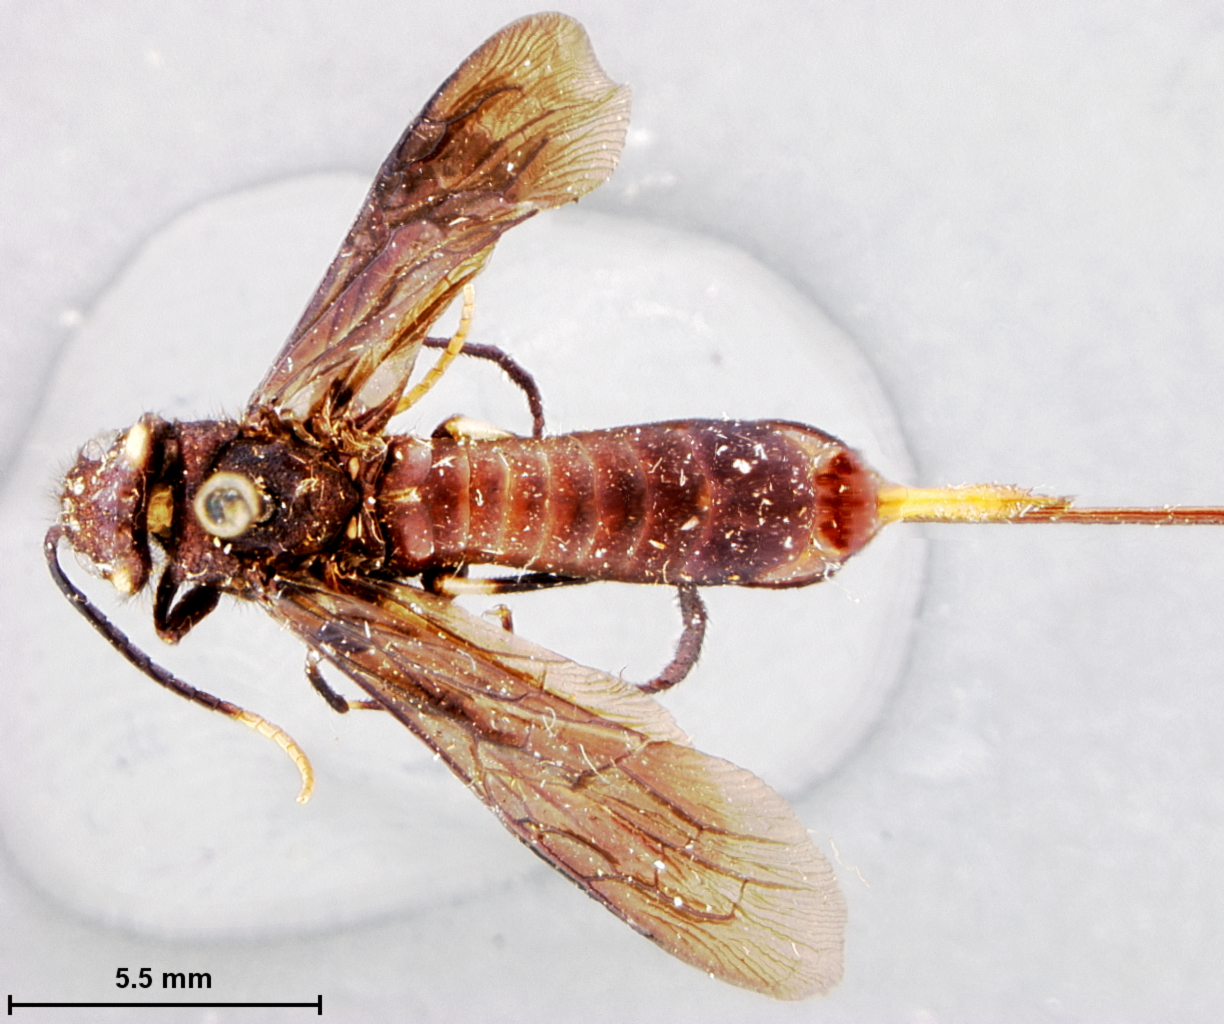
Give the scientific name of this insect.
Sirex taxodii
